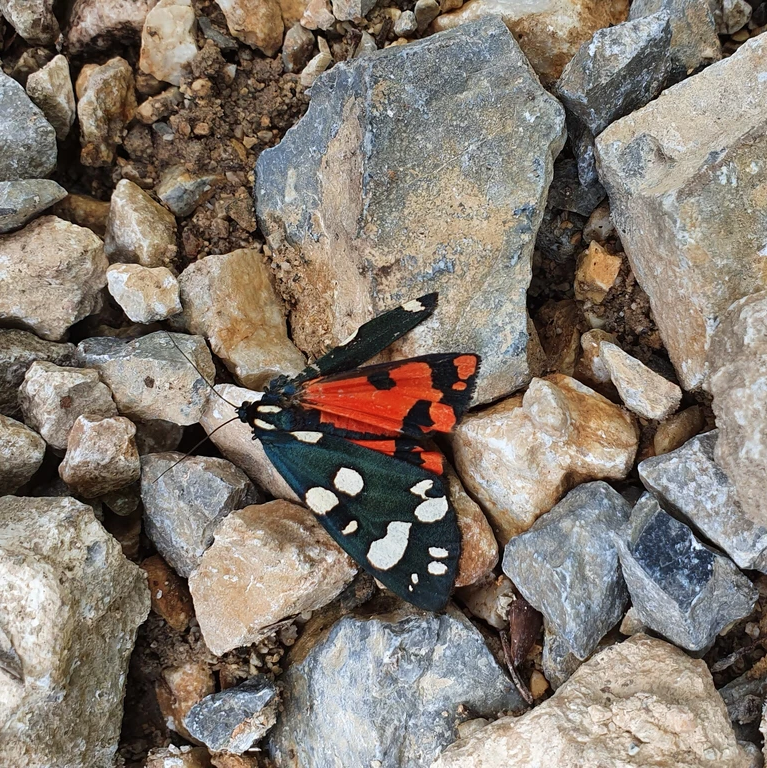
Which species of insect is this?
Callimorpha dominula
